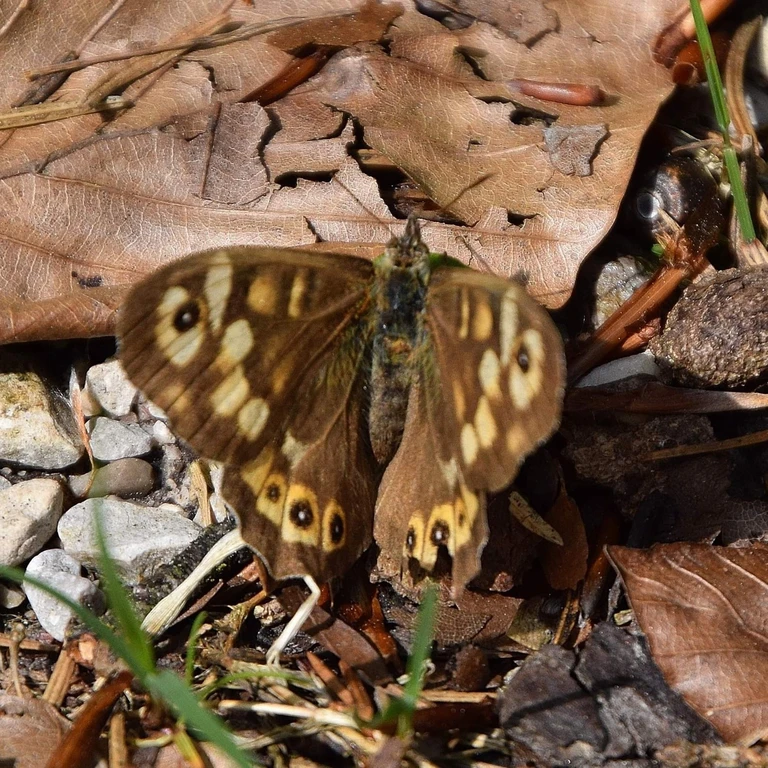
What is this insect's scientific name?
Pararge aegeria
